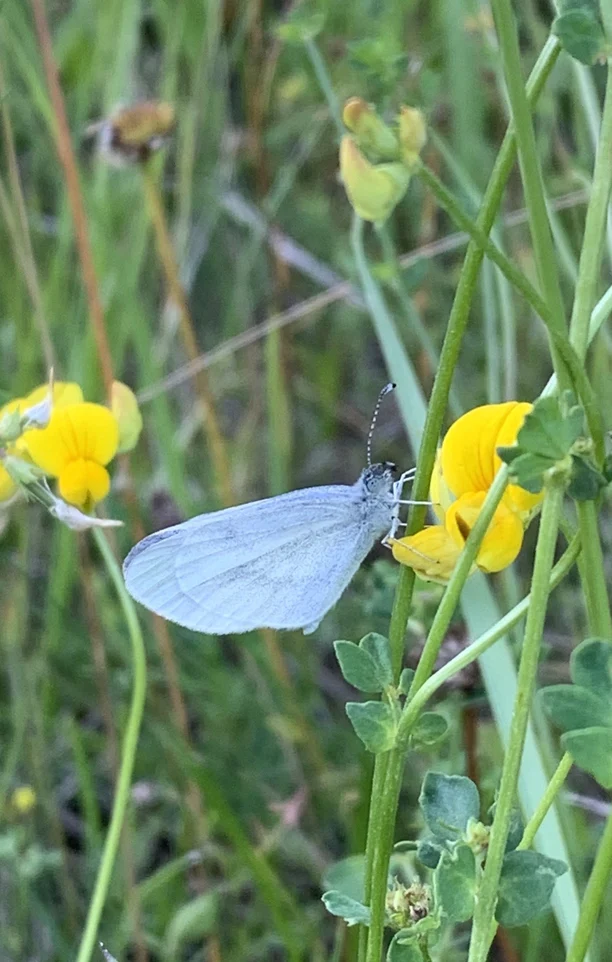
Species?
Leptidea sinapis/juvernica
